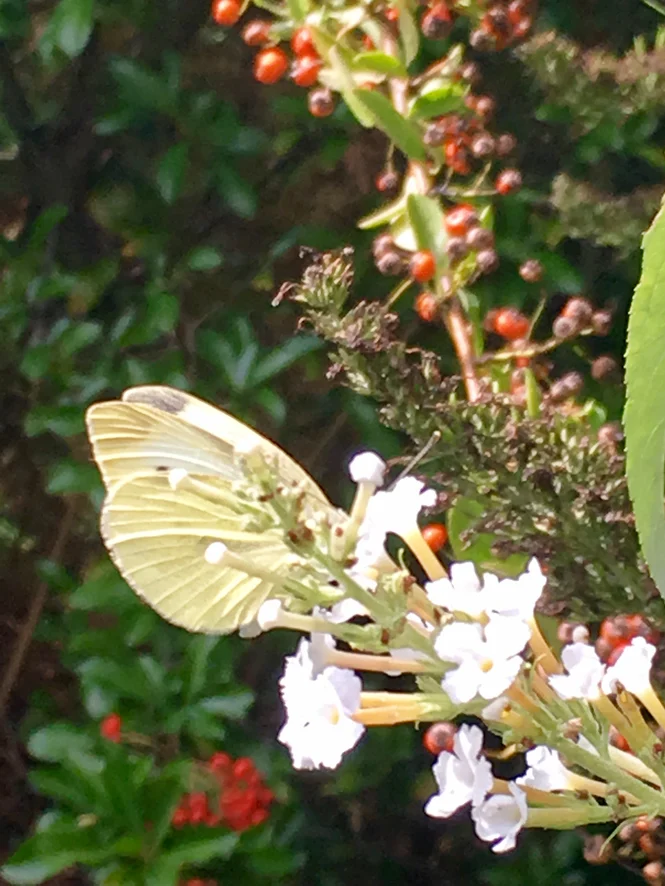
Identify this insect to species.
Pieris rapae
